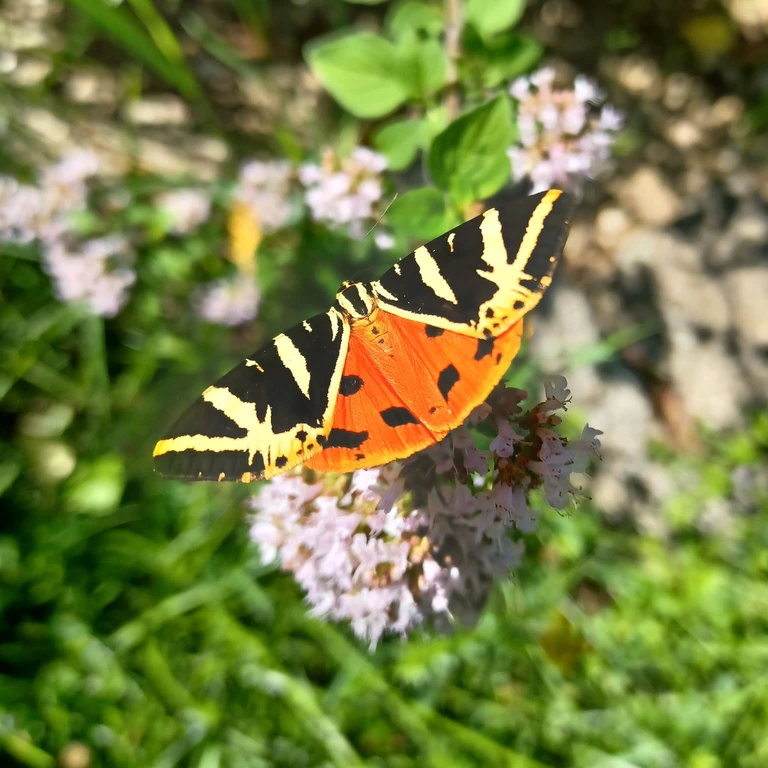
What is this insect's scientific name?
Euplagia quadripunctaria
